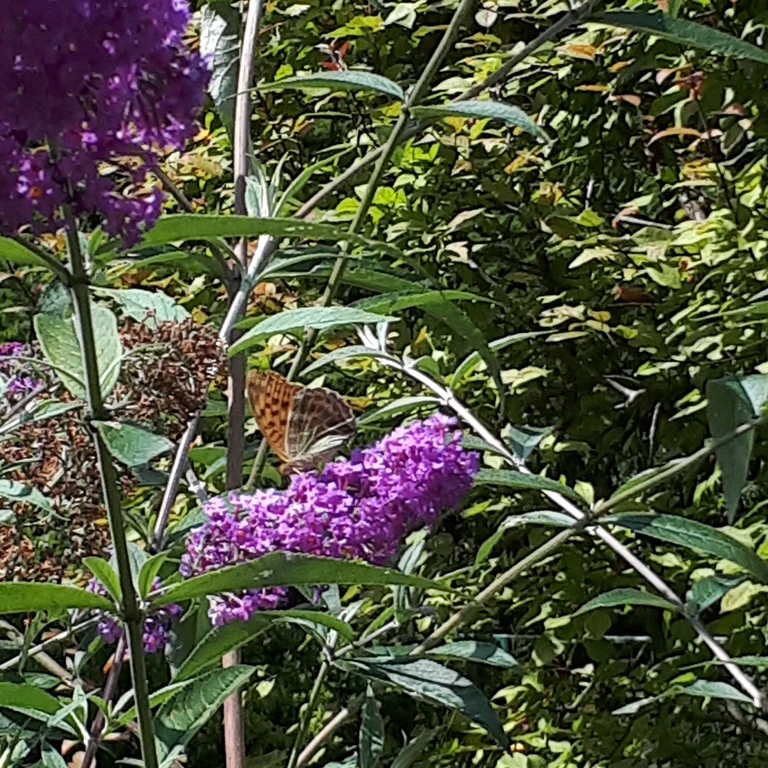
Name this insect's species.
Argynnis paphia
